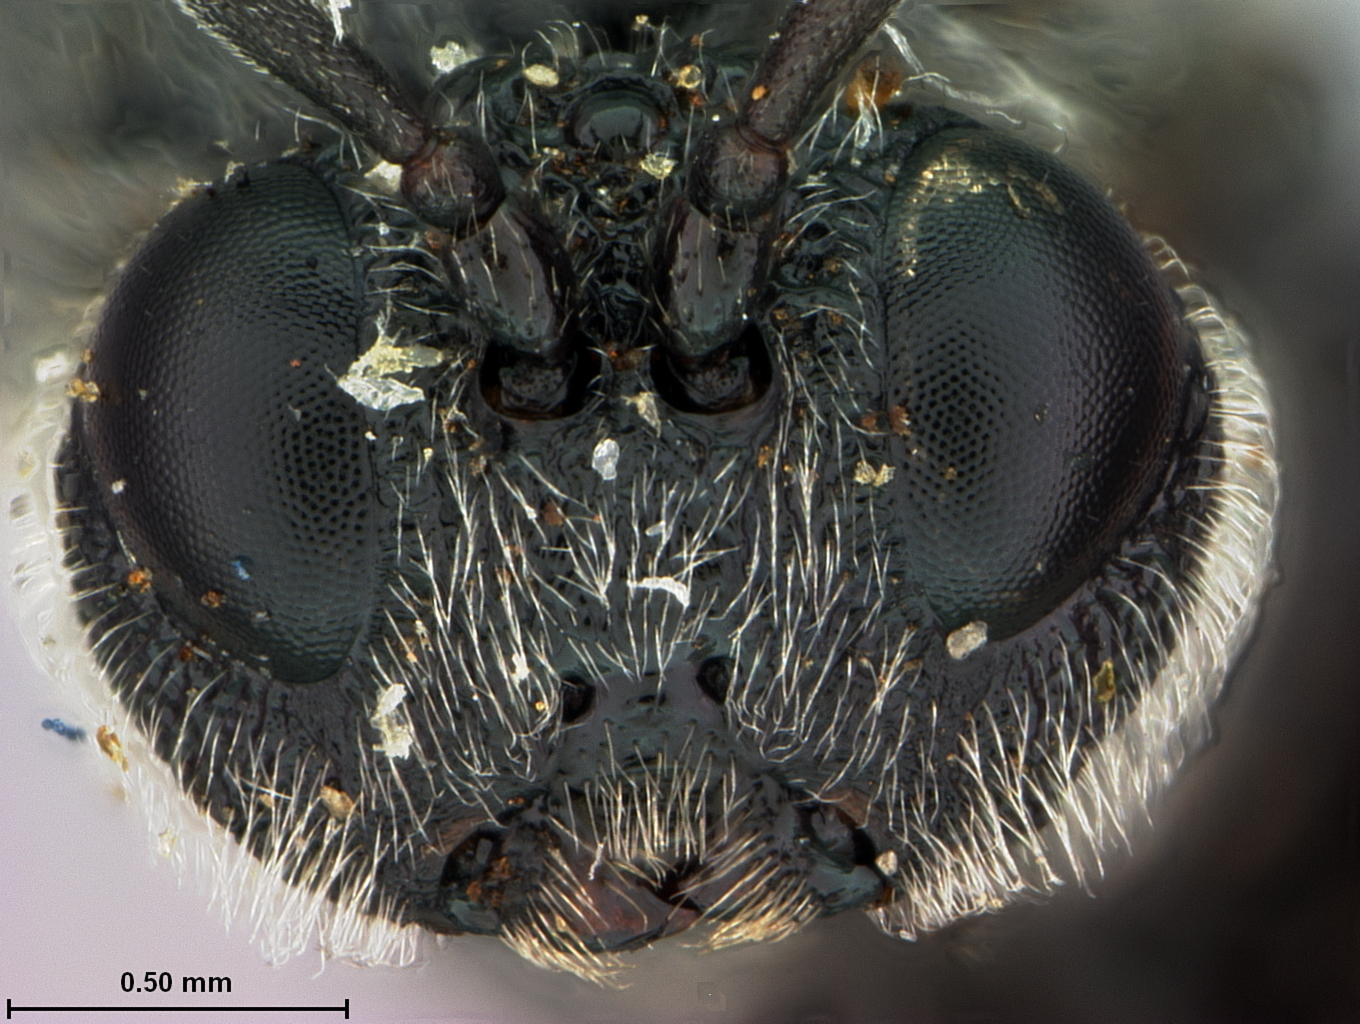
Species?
Amphibolips nigra
